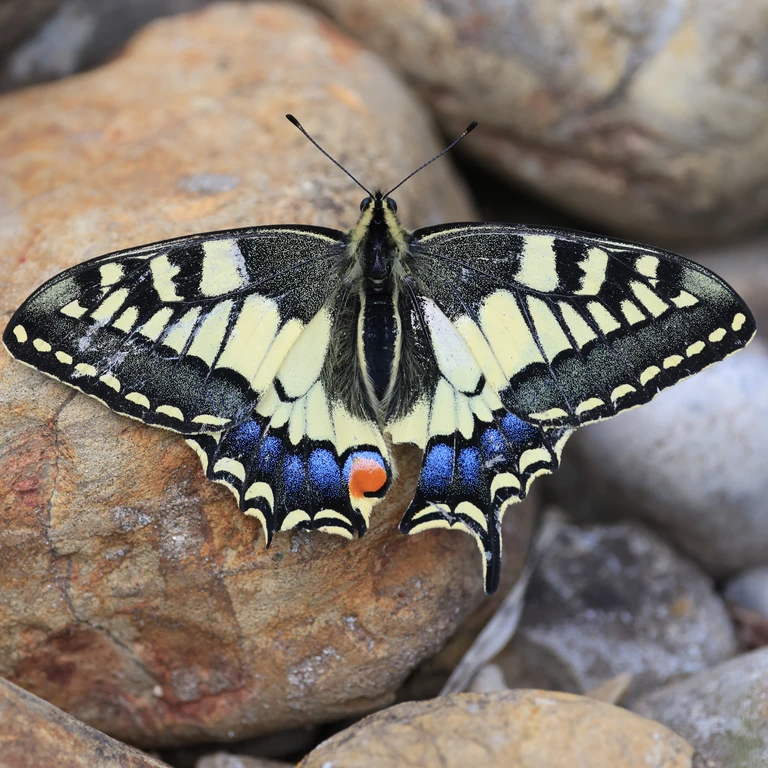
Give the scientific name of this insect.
Papilio machaon
